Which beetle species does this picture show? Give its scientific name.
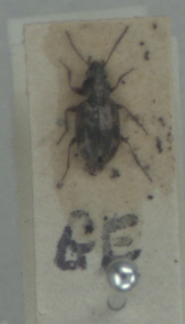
Bembidion semipunctatum
